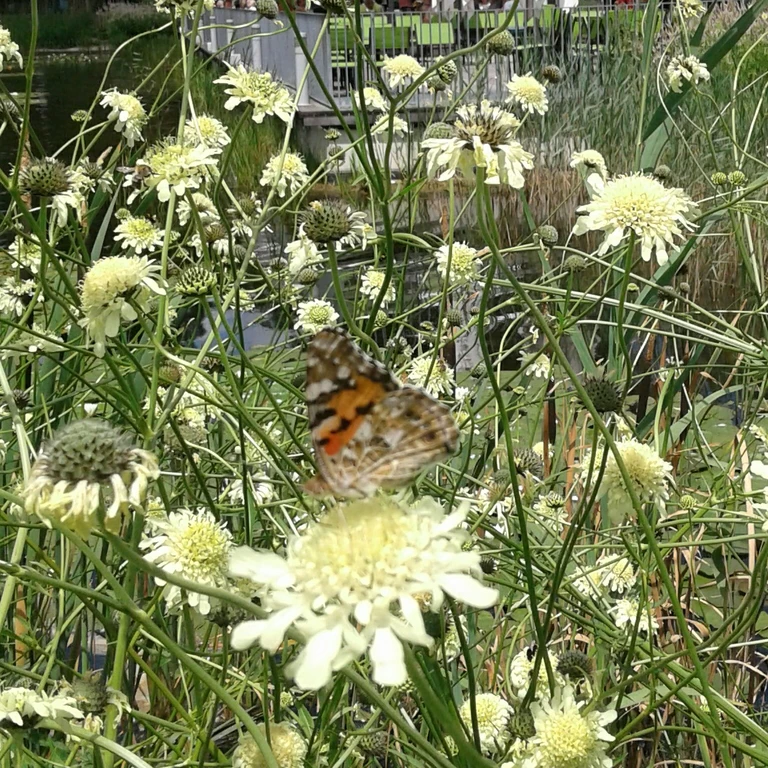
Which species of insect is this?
Vanessa cardui
